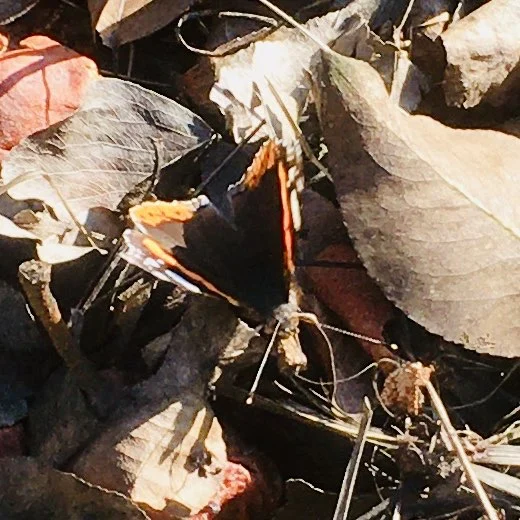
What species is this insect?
Vanessa atalanta
